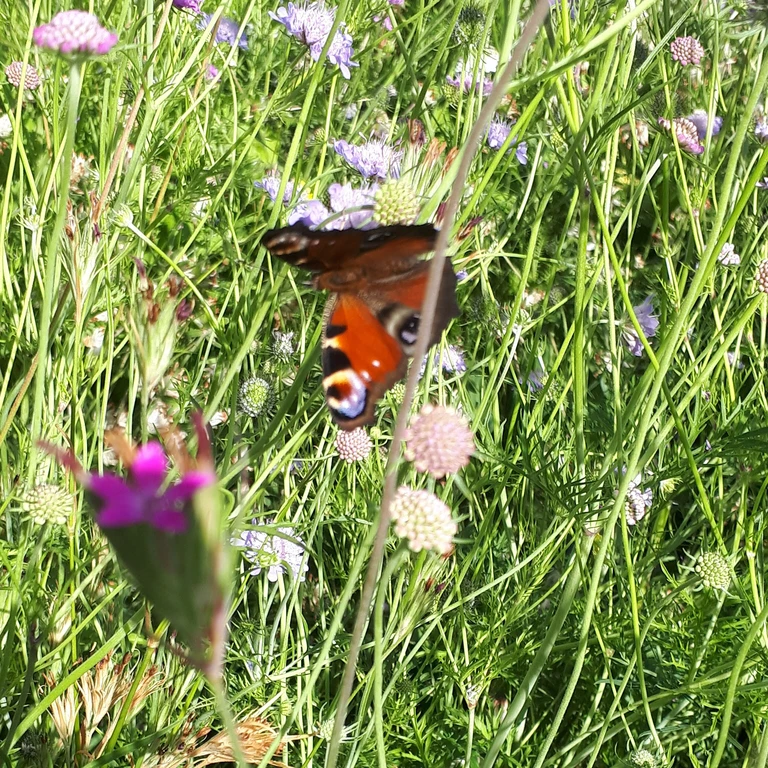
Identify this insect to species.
Aglais io
